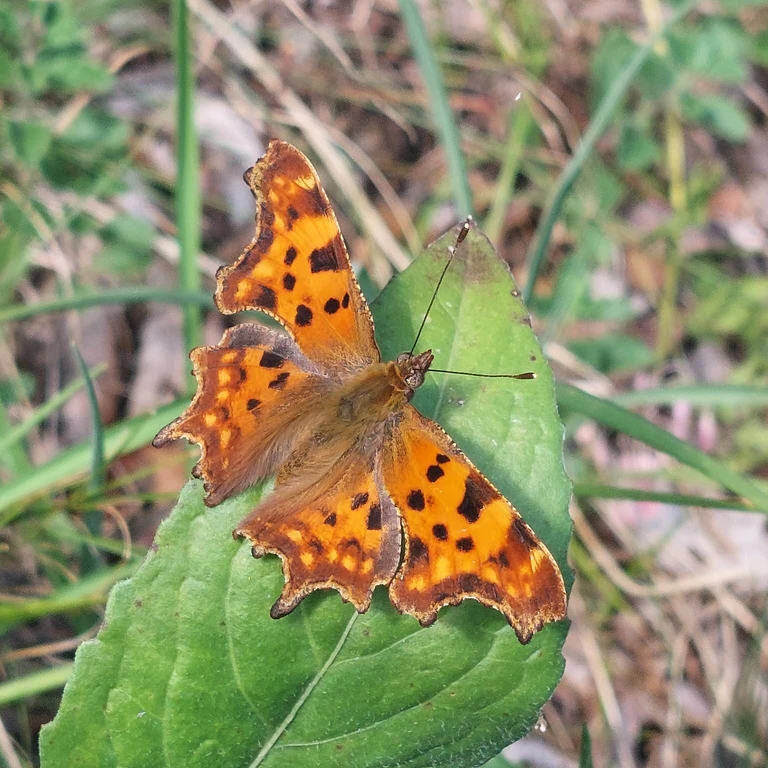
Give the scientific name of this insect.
Polygonia c-album
